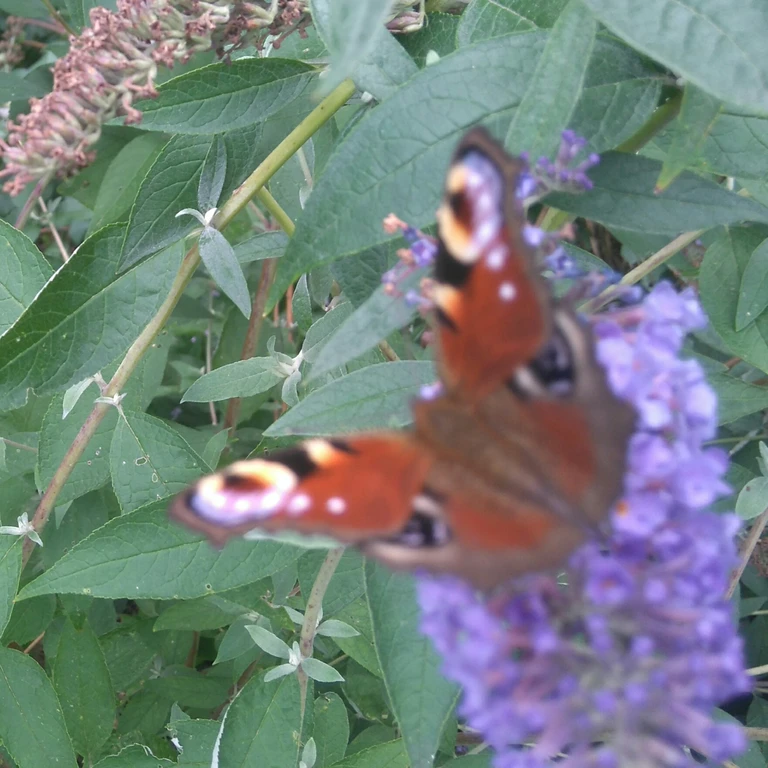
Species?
Aglais io
